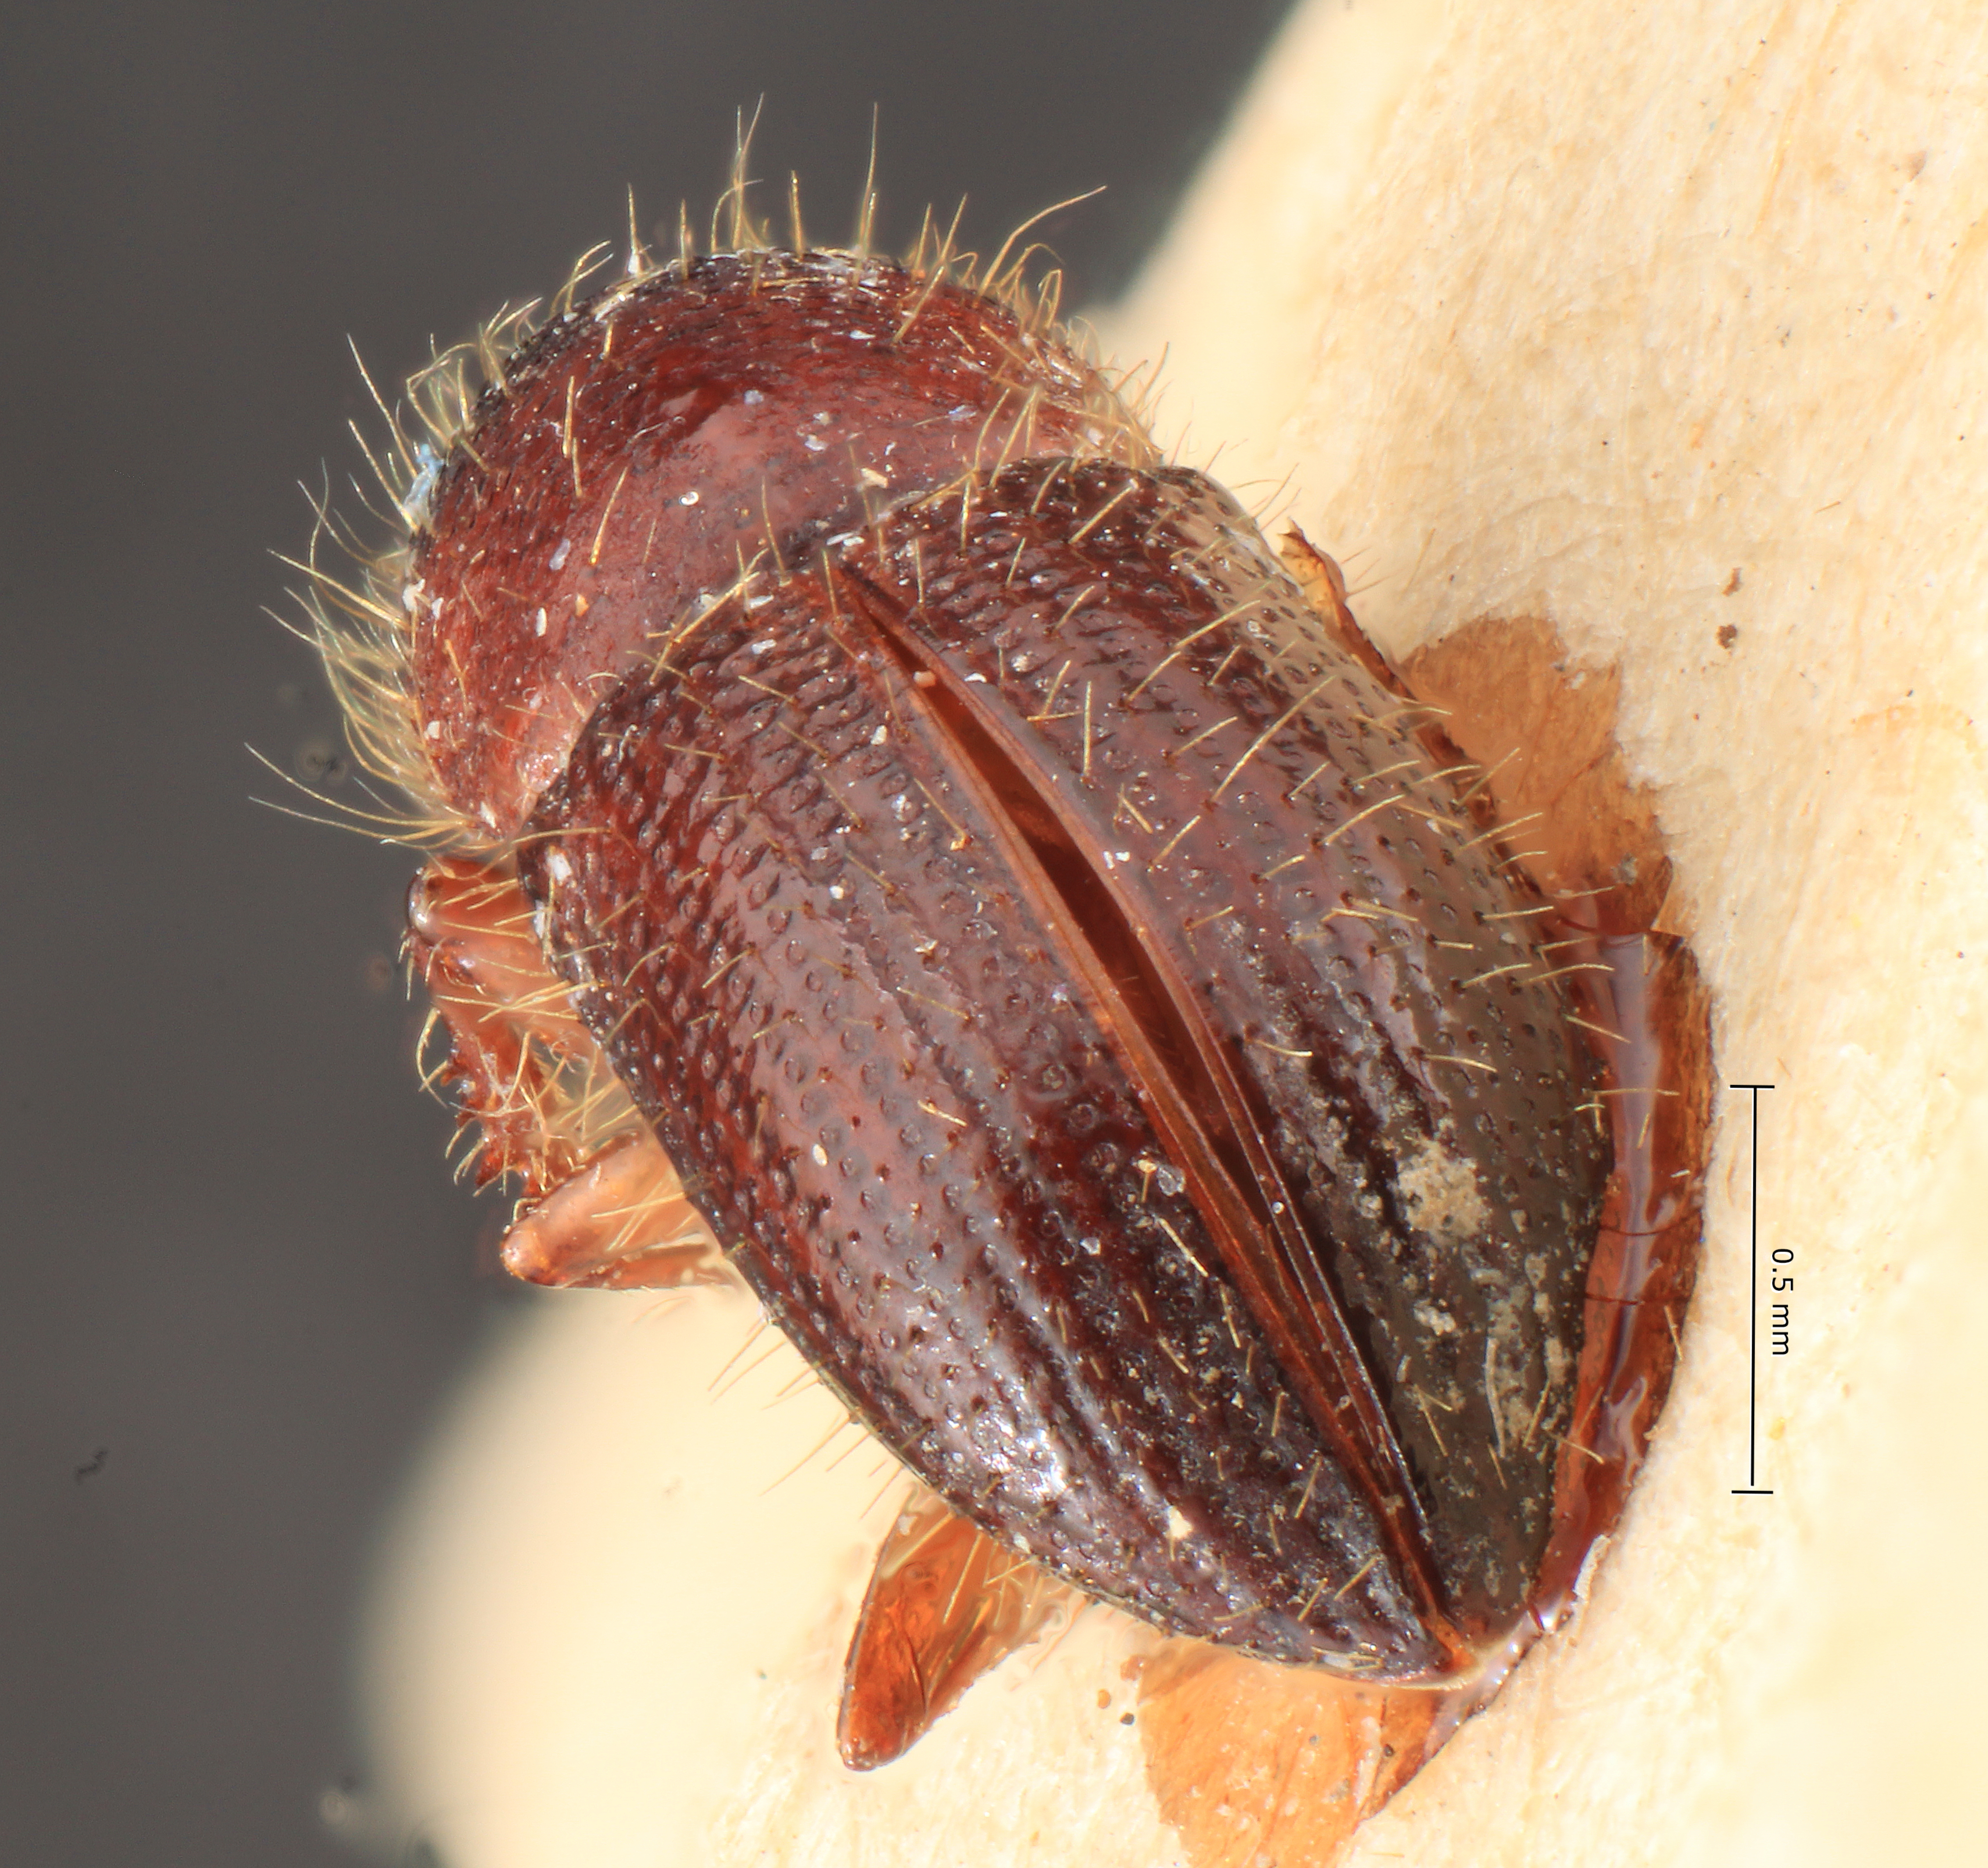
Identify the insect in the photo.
Poecilips fallax
